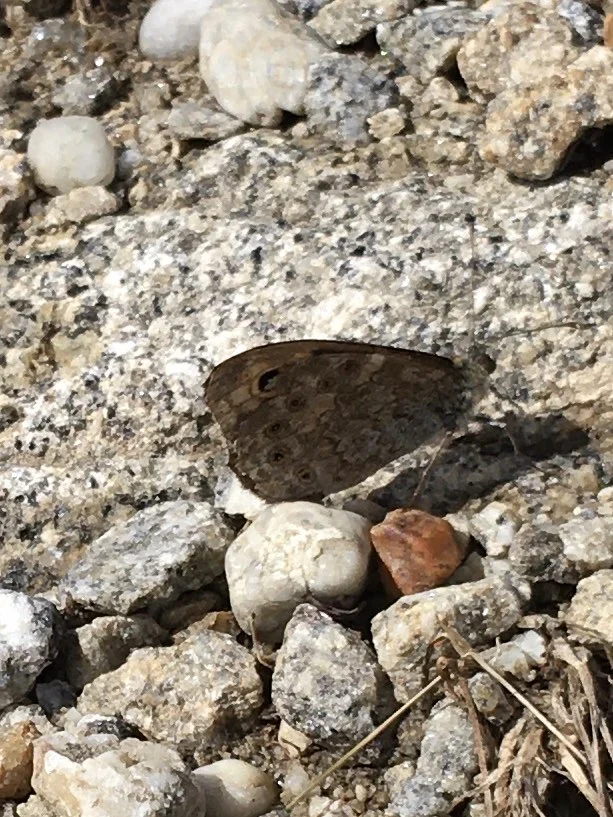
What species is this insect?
Lasiommata megera (also Pararge megera)
